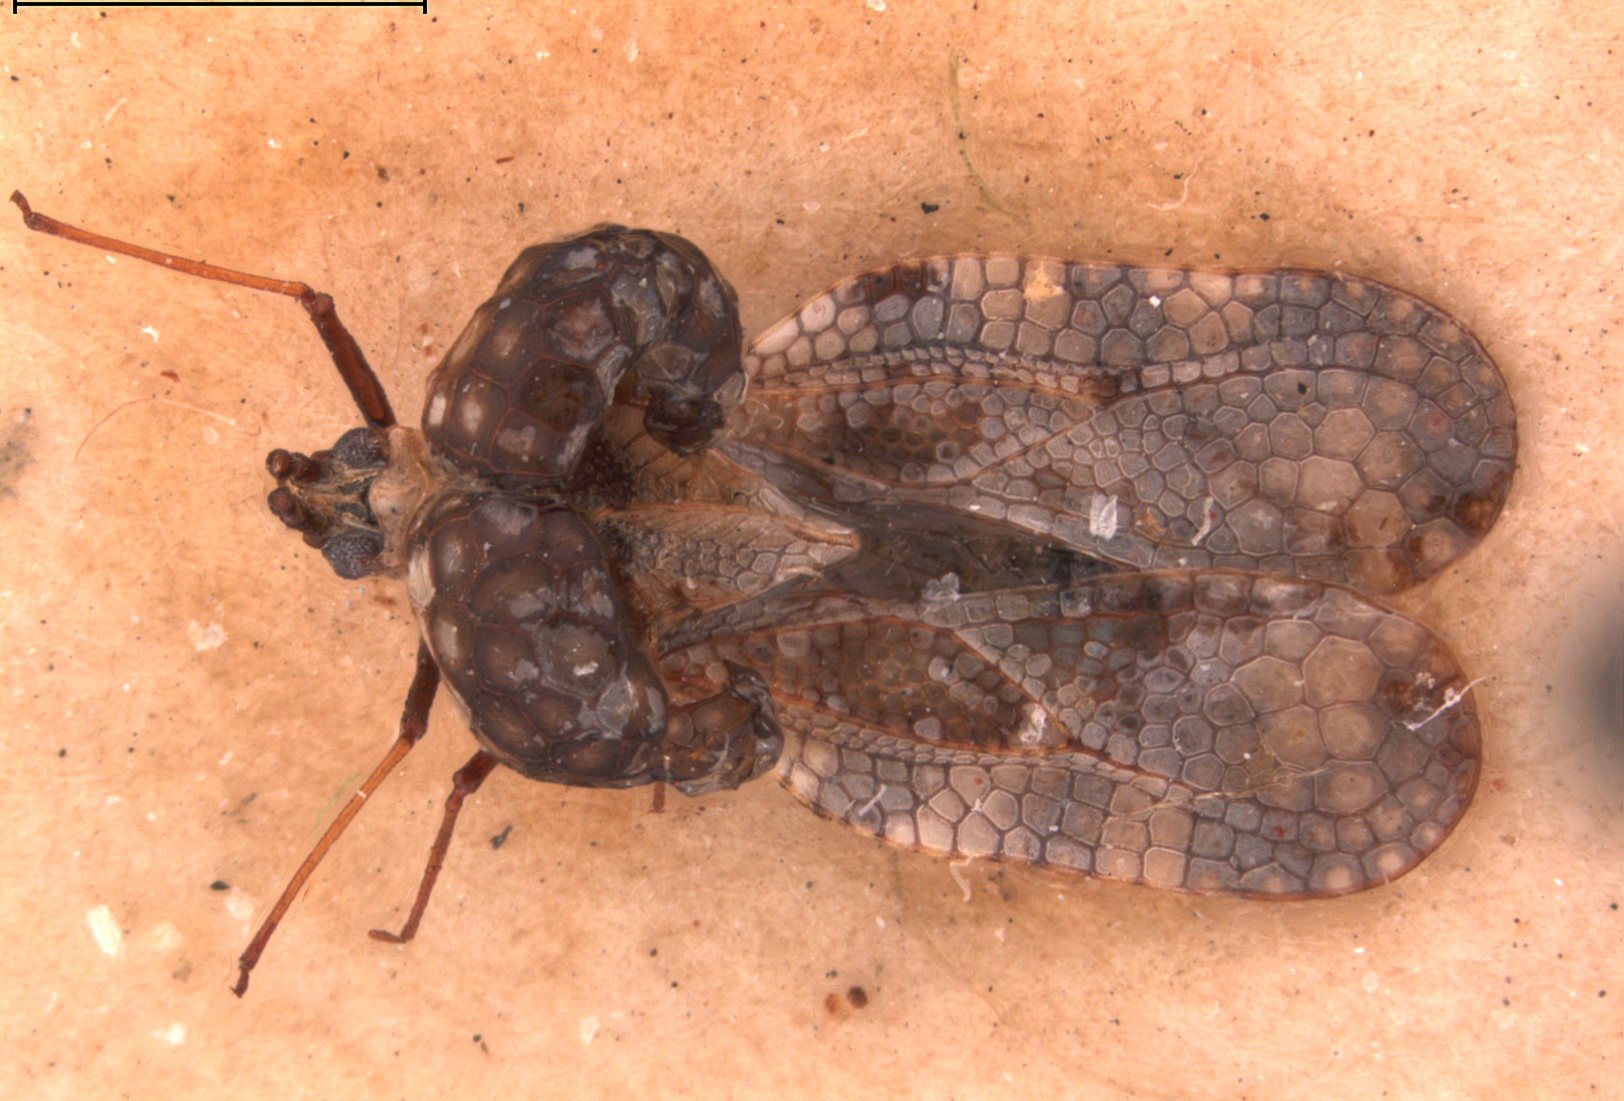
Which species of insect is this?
Ypsotingis tonkinana
